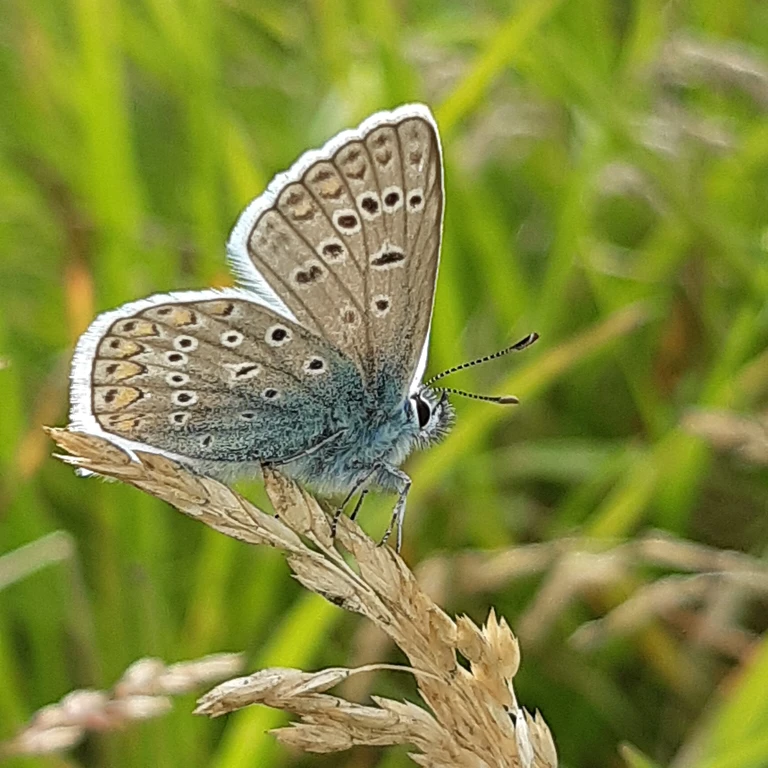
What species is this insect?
Polyommatus icarus
